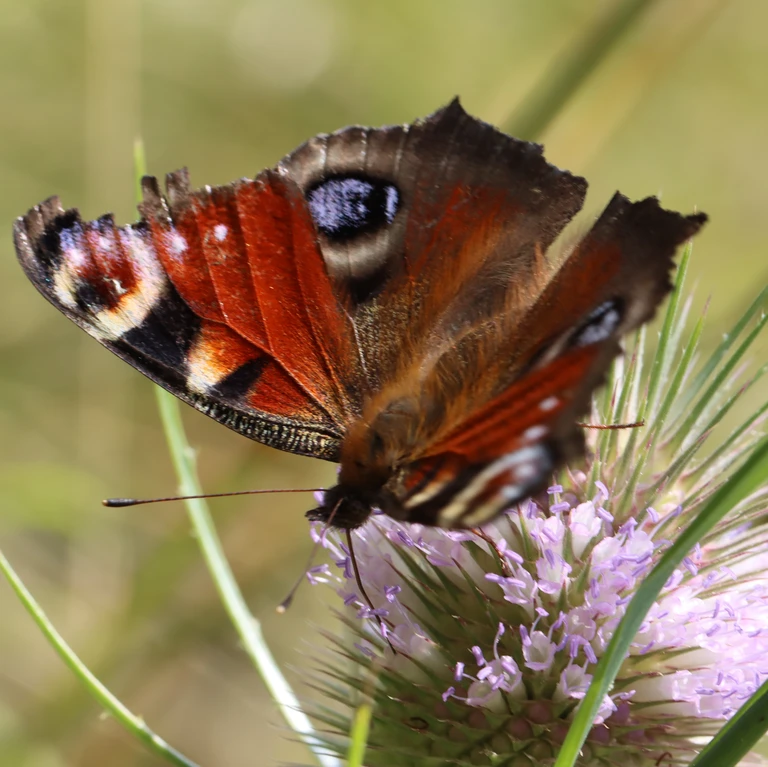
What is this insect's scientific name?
Aglais io
